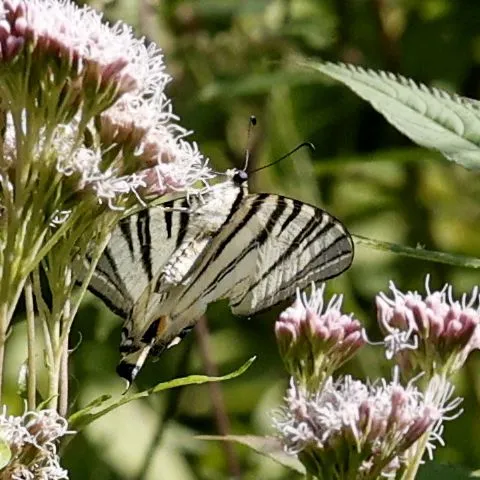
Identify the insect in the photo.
Iphiclides podalirius
